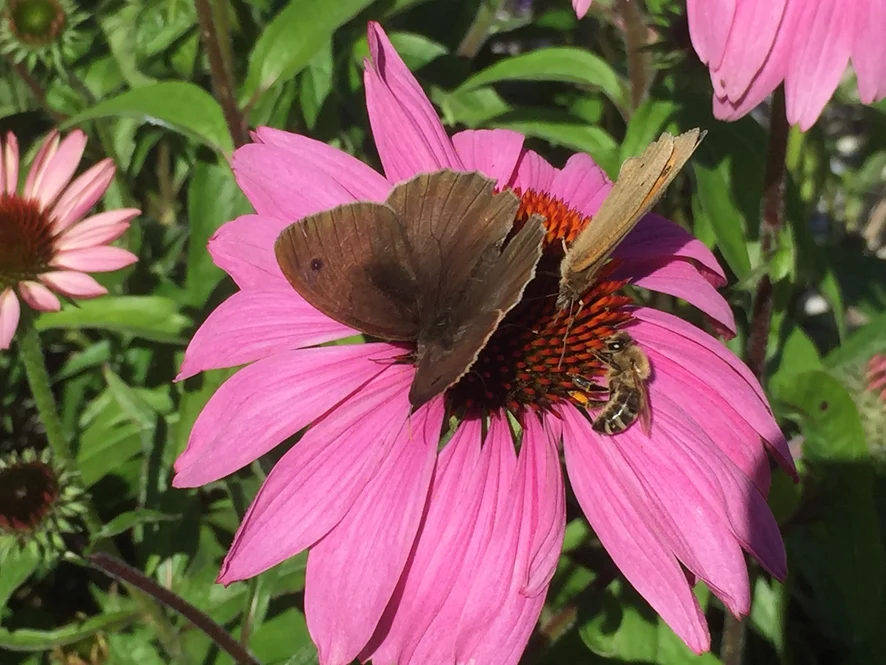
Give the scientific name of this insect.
Maniola jurtina
